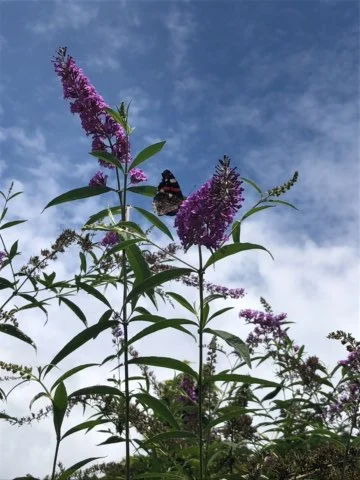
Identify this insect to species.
Vanessa atalanta
